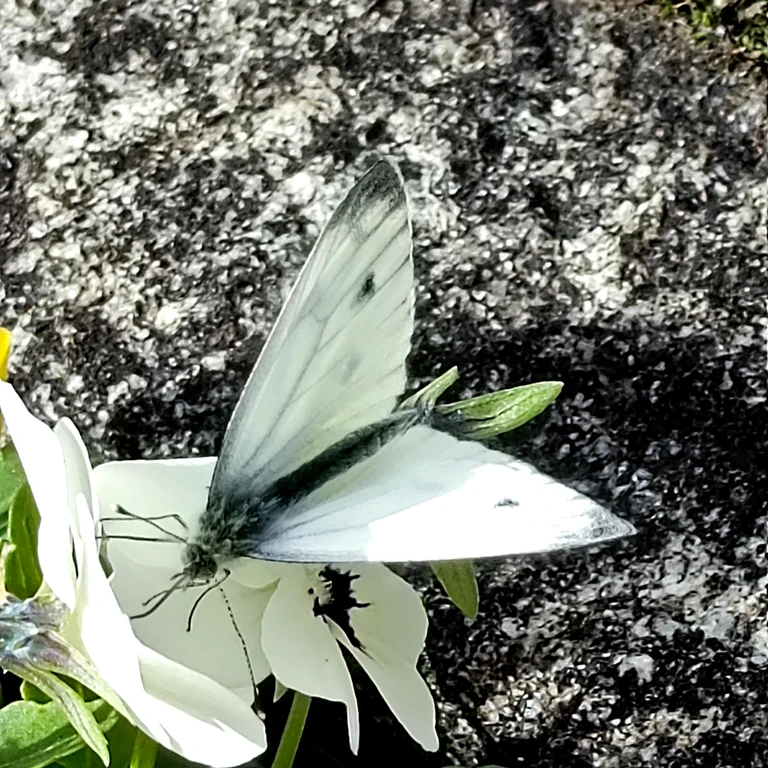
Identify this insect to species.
Pieris napi
